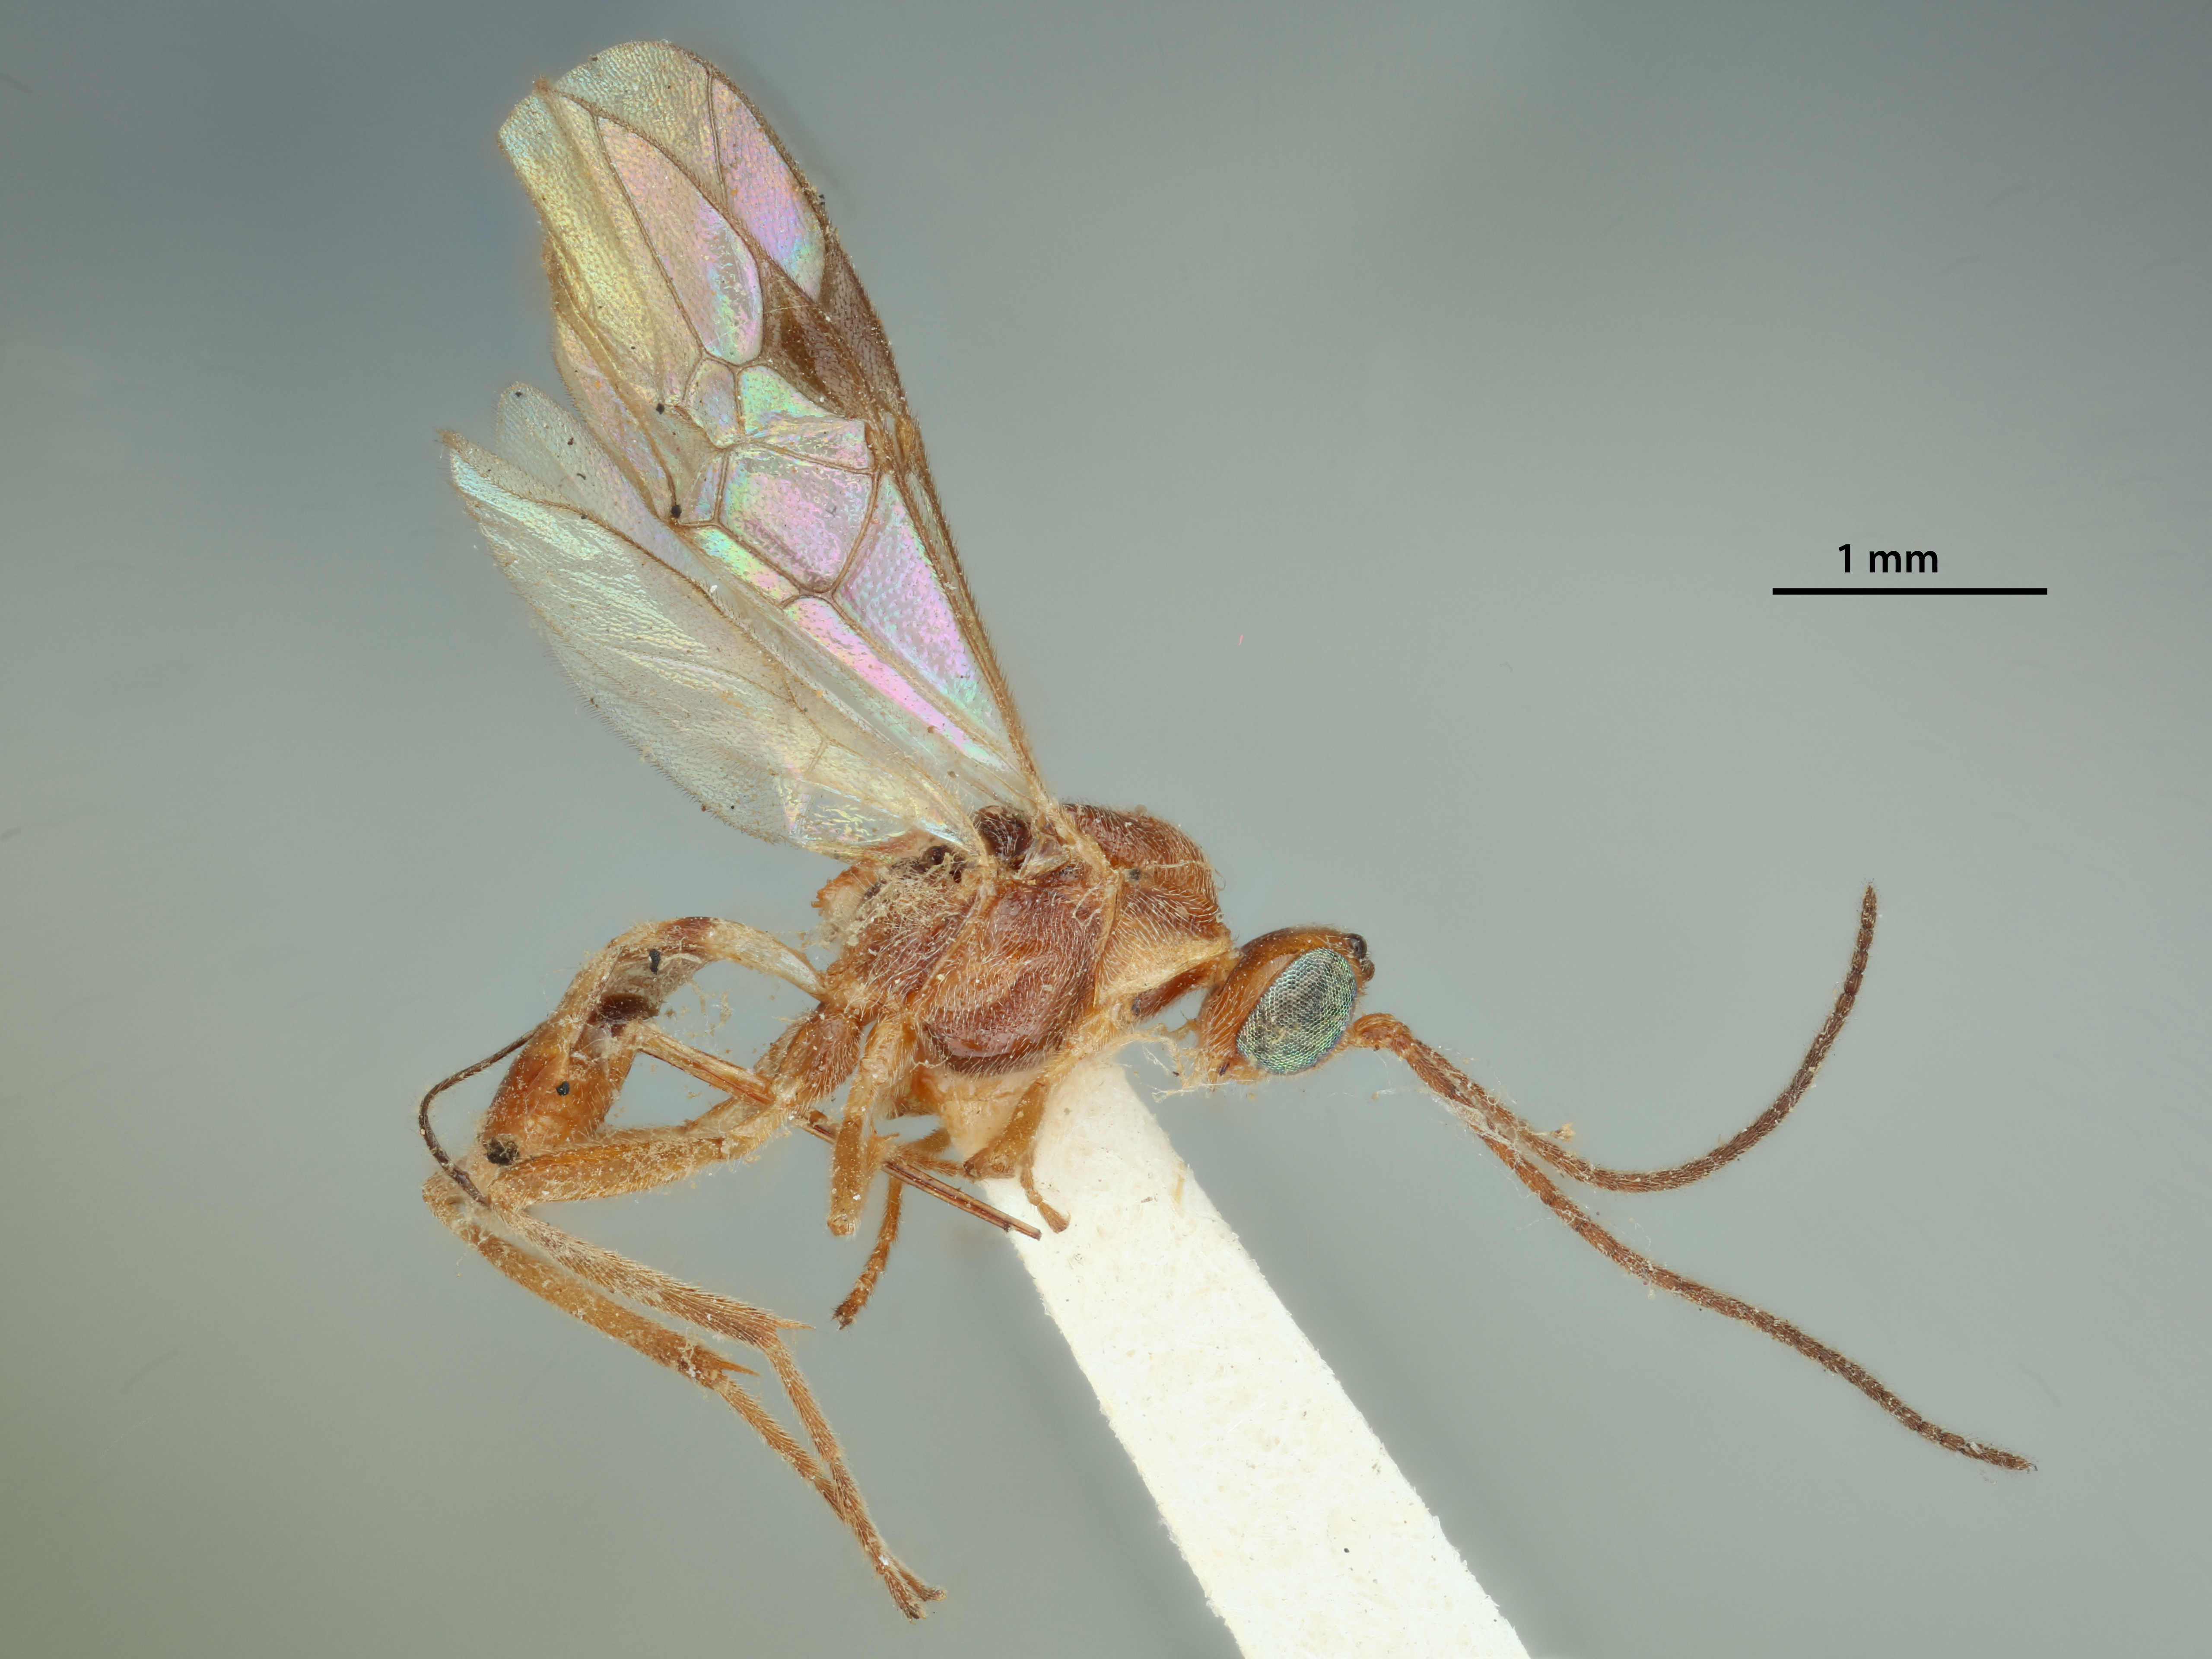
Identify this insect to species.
Meteorus antipodalis
